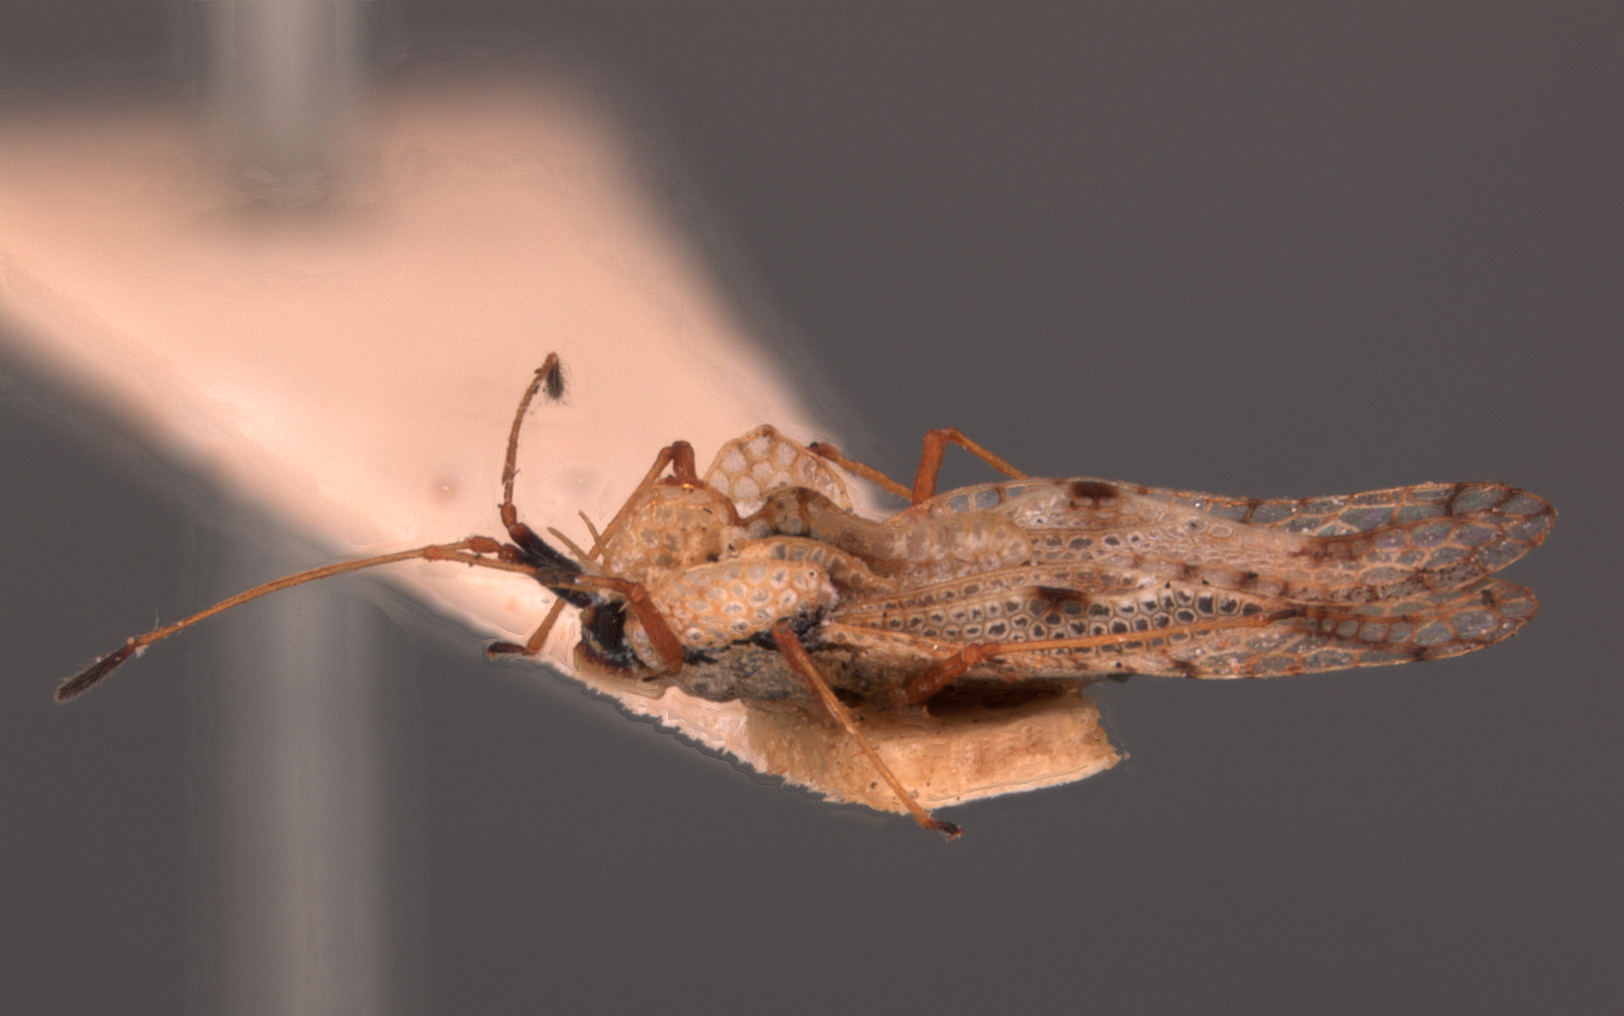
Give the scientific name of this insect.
Leptostyla velifer
